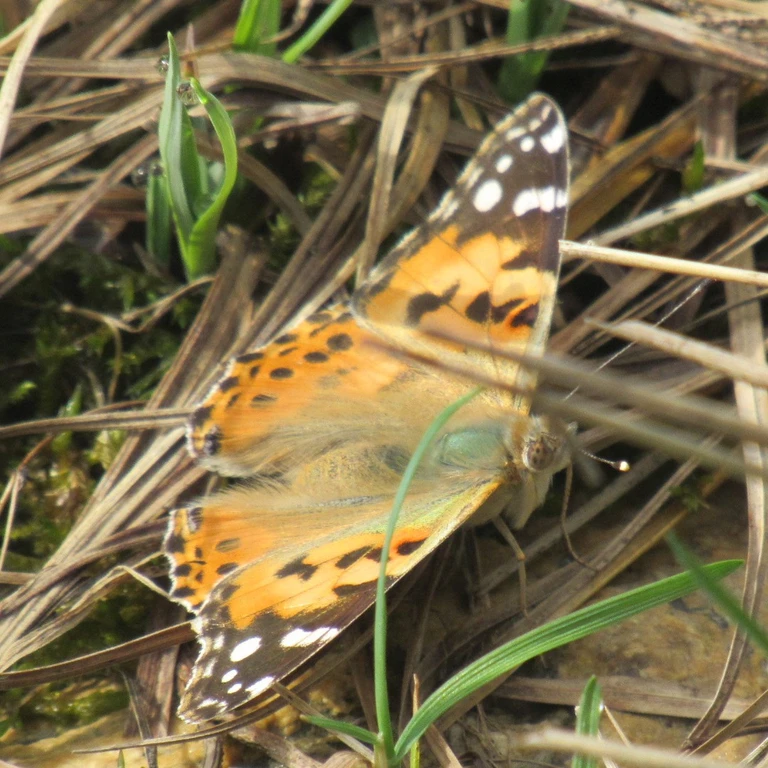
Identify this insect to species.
Vanessa cardui
